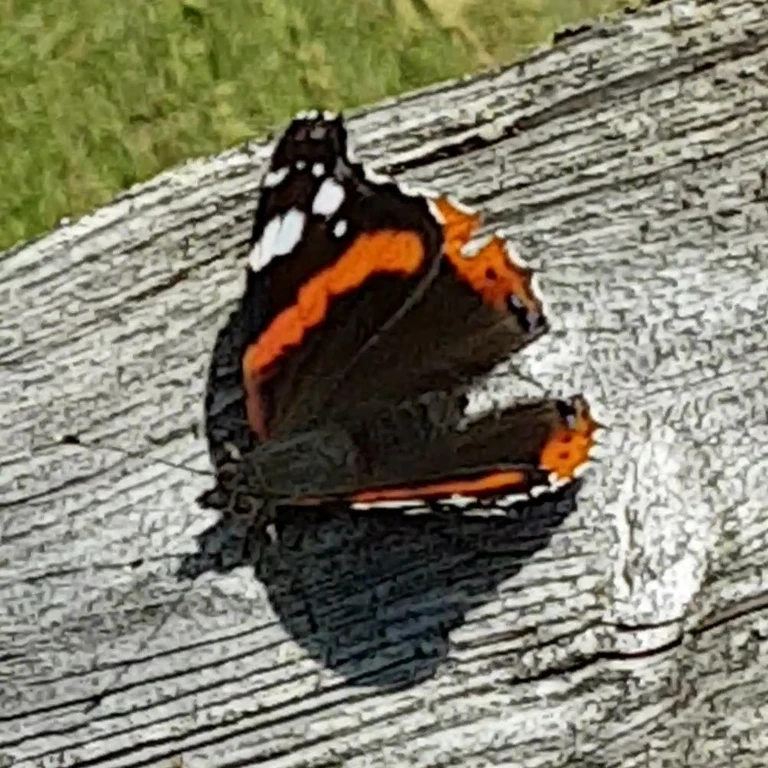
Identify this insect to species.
Vanessa atalanta
